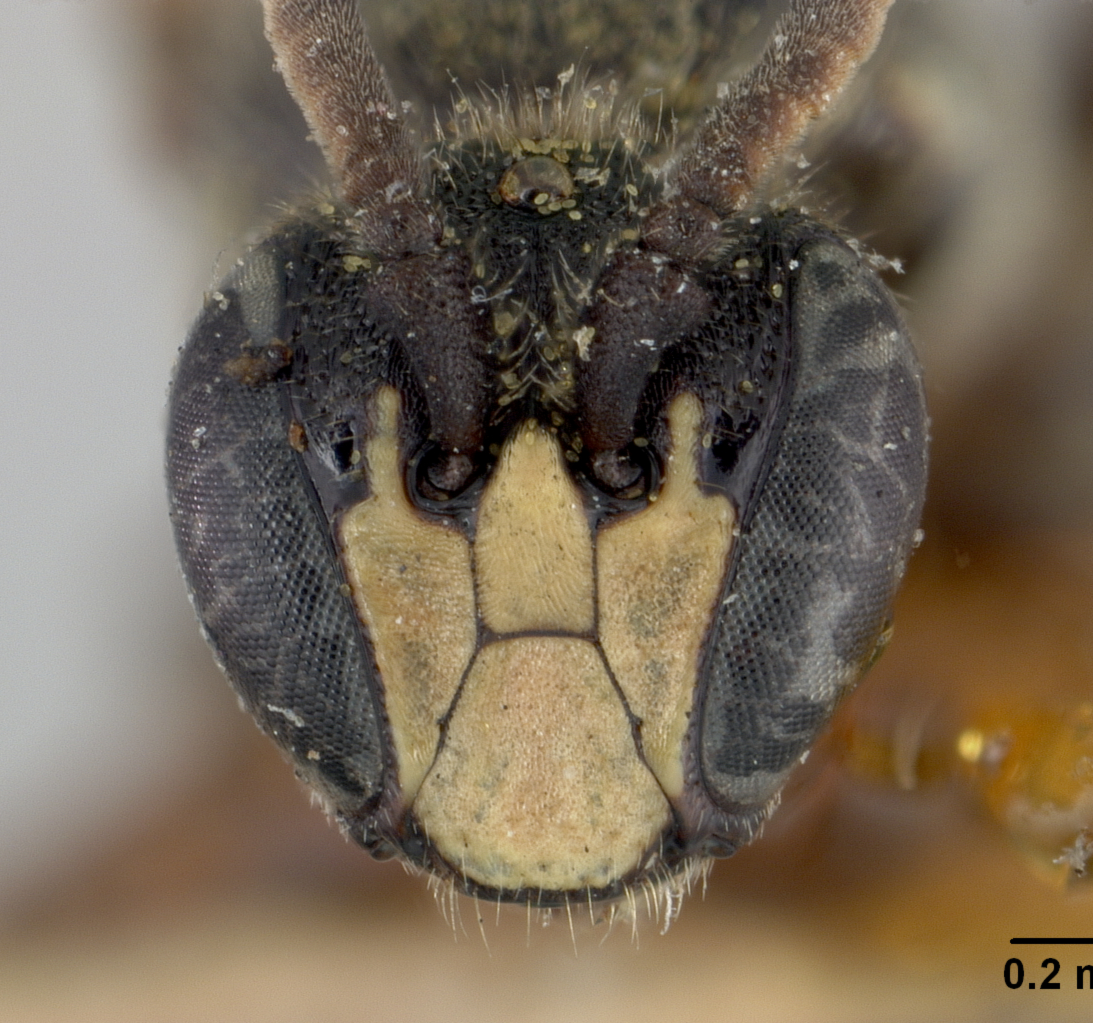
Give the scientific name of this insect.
Prosopis telepora
